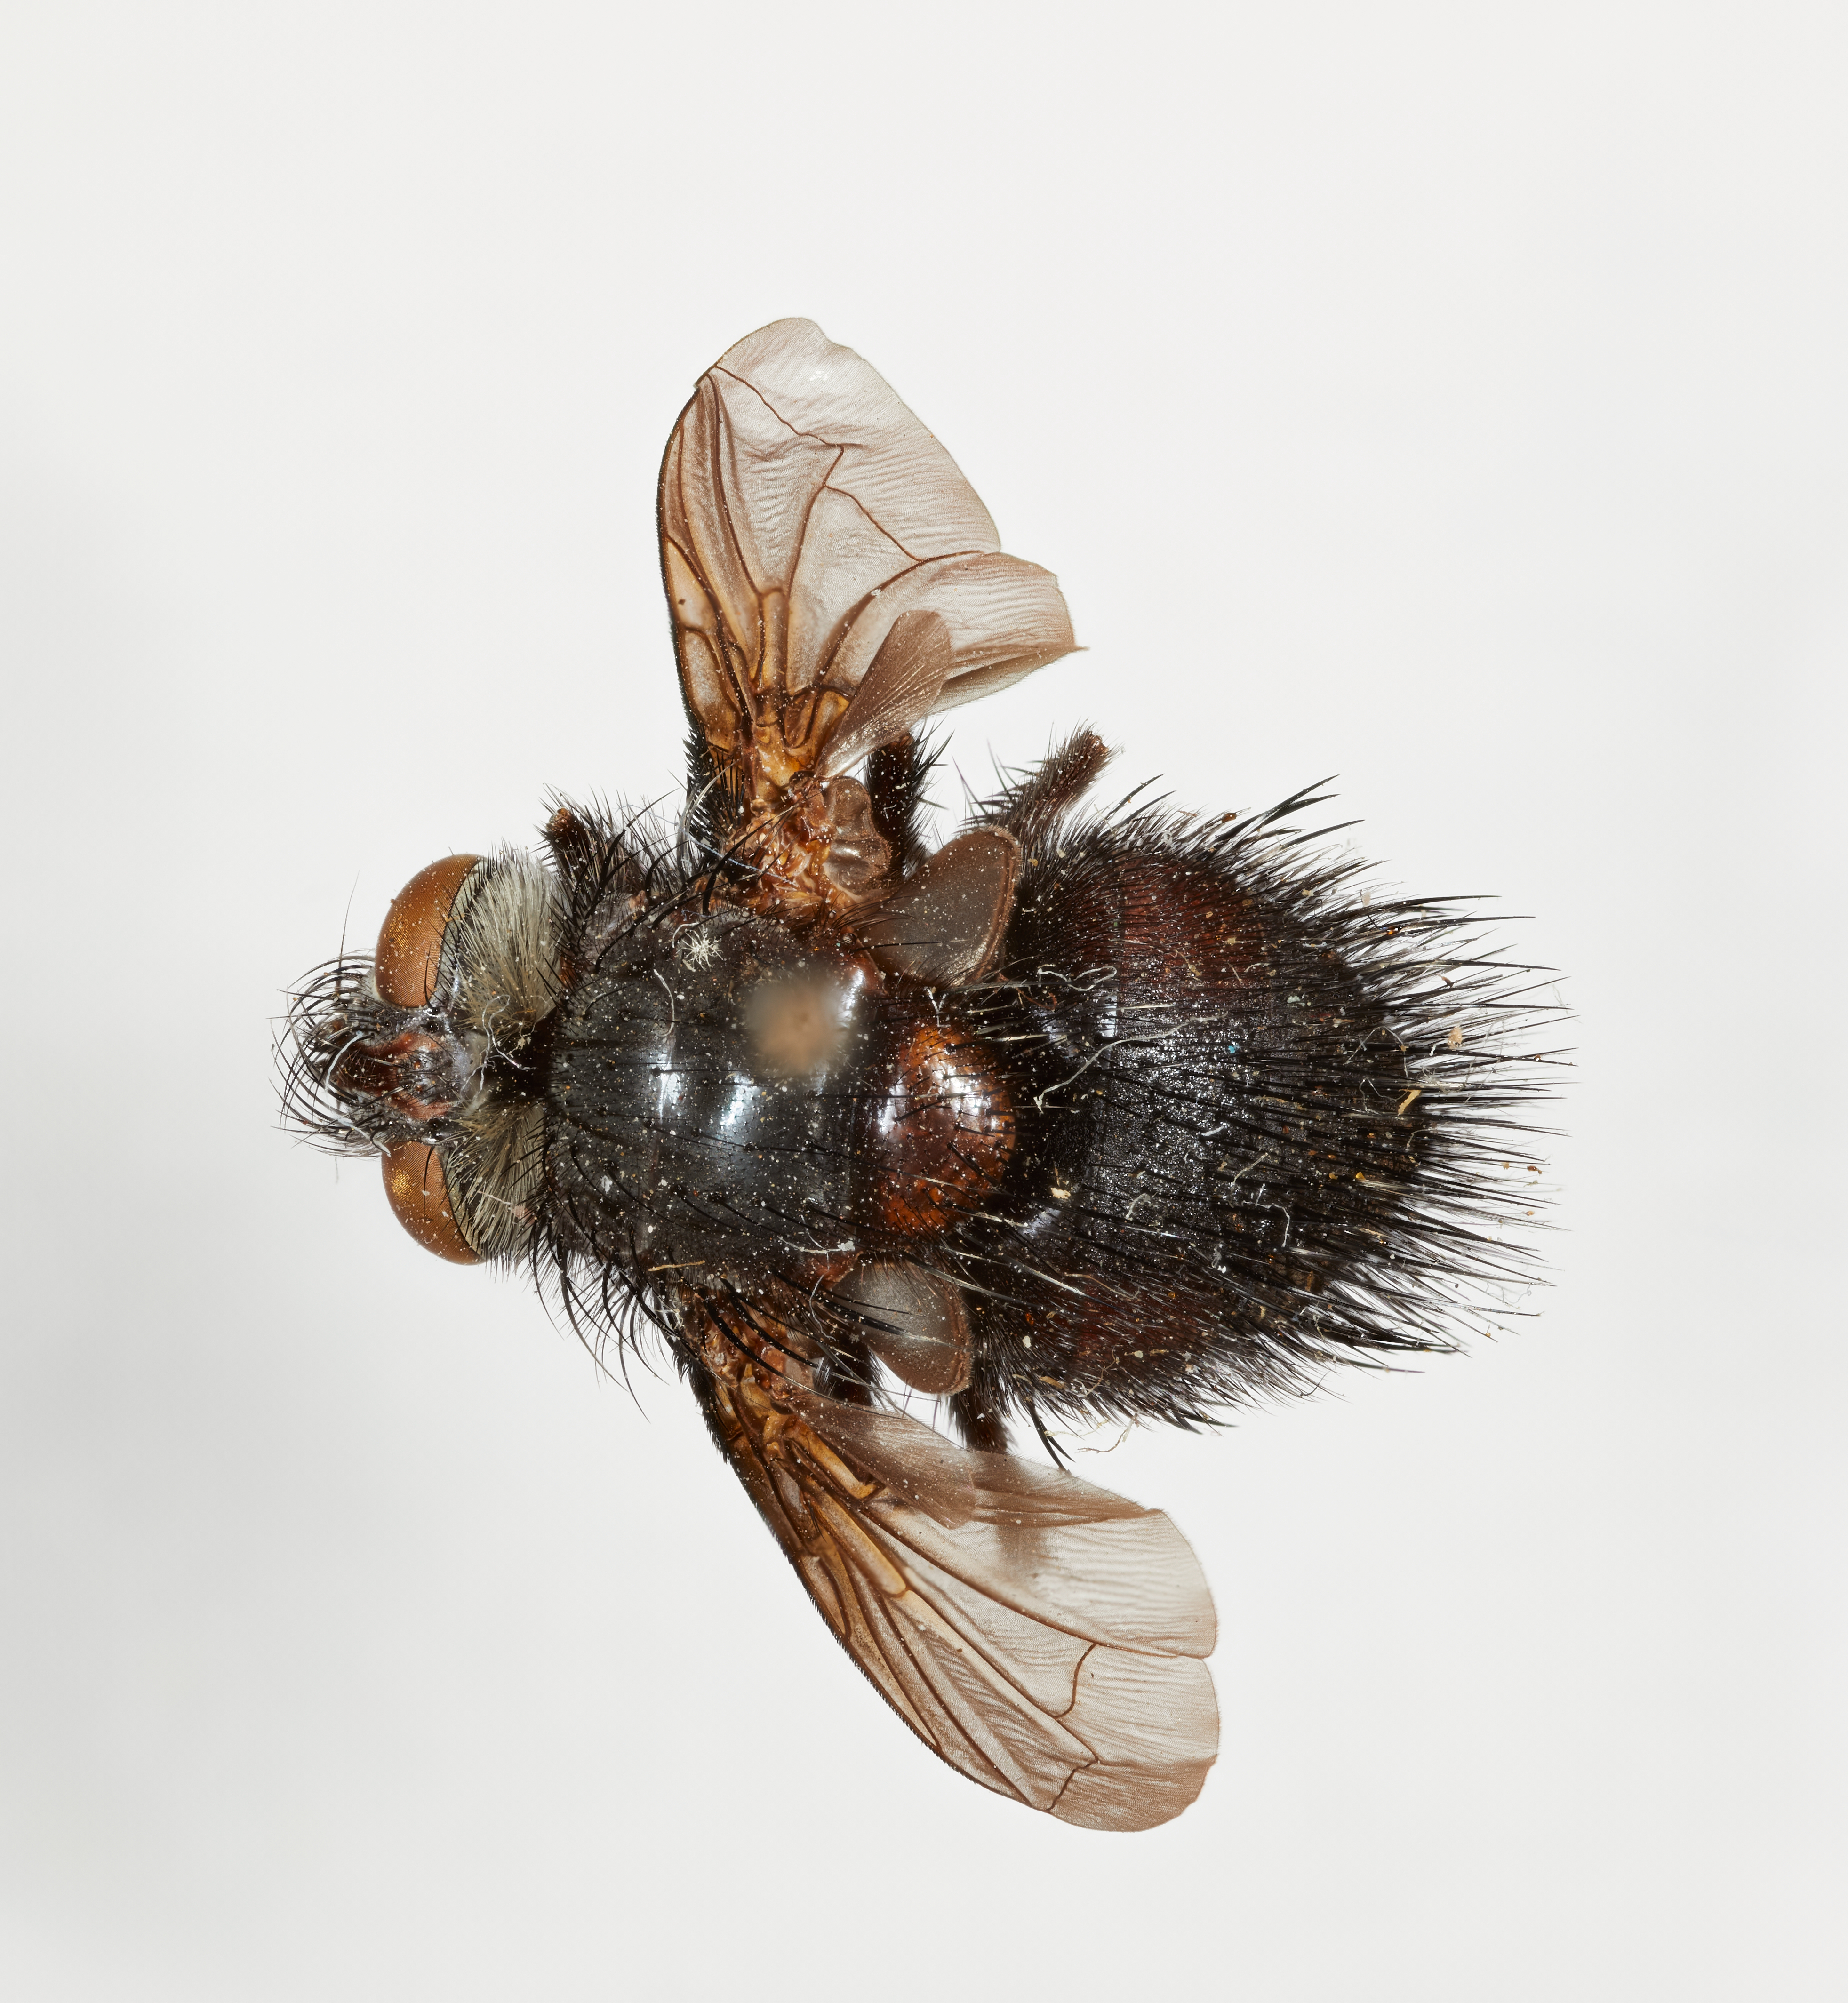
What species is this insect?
Echinomasicera hystrix
